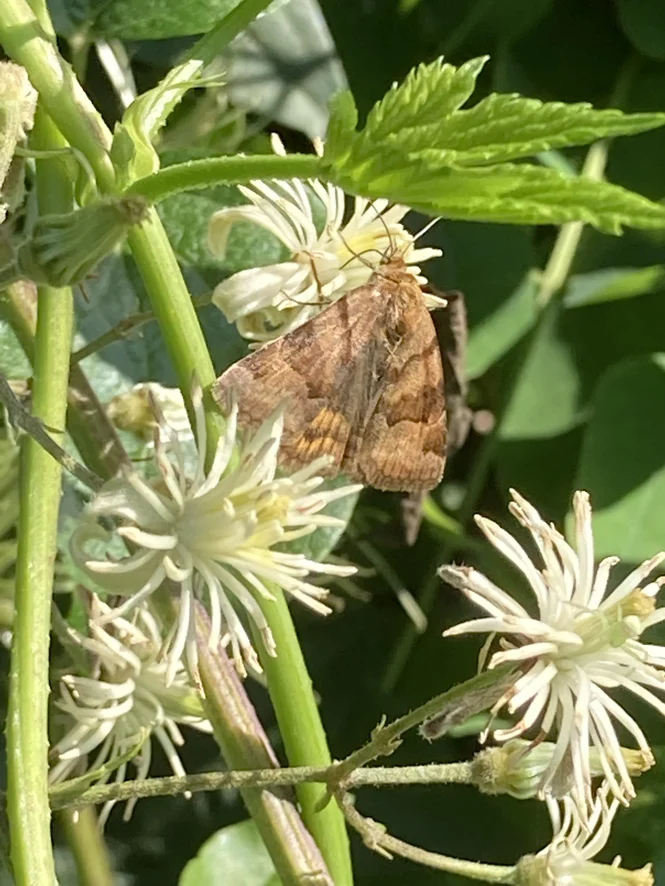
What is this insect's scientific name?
Euclidia glyphica
